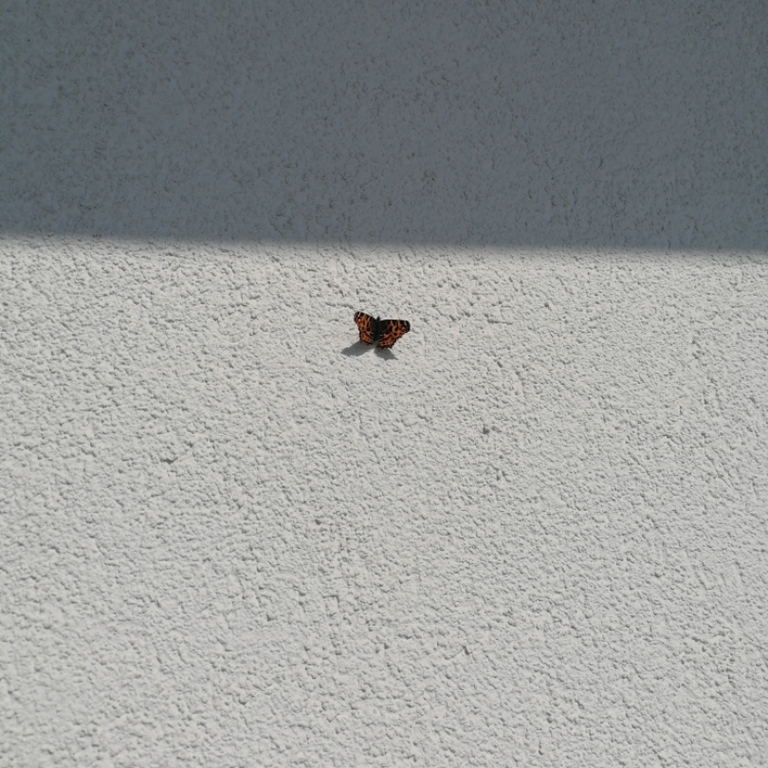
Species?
Araschnia levana
